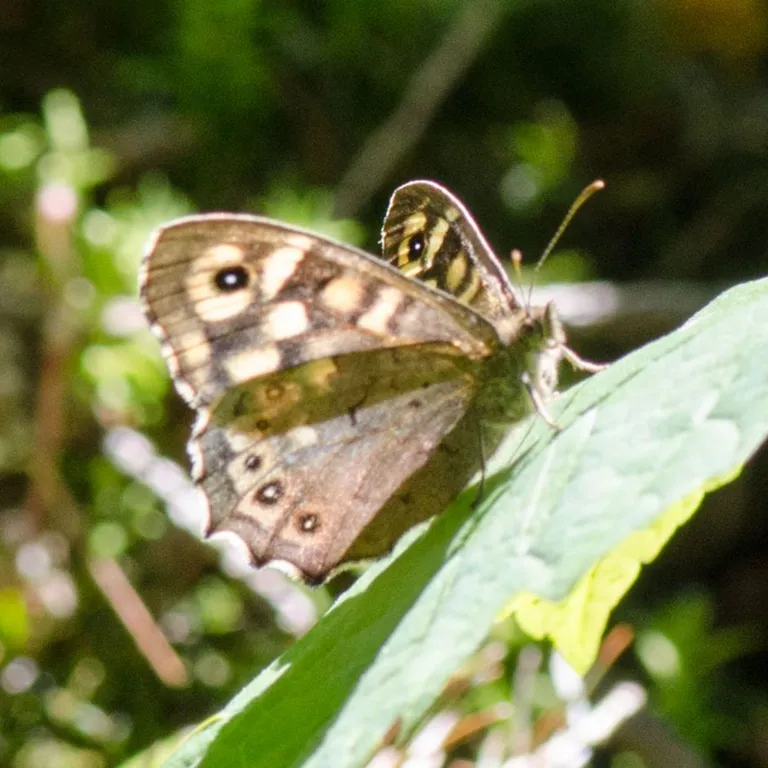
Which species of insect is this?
Pararge aegeria
